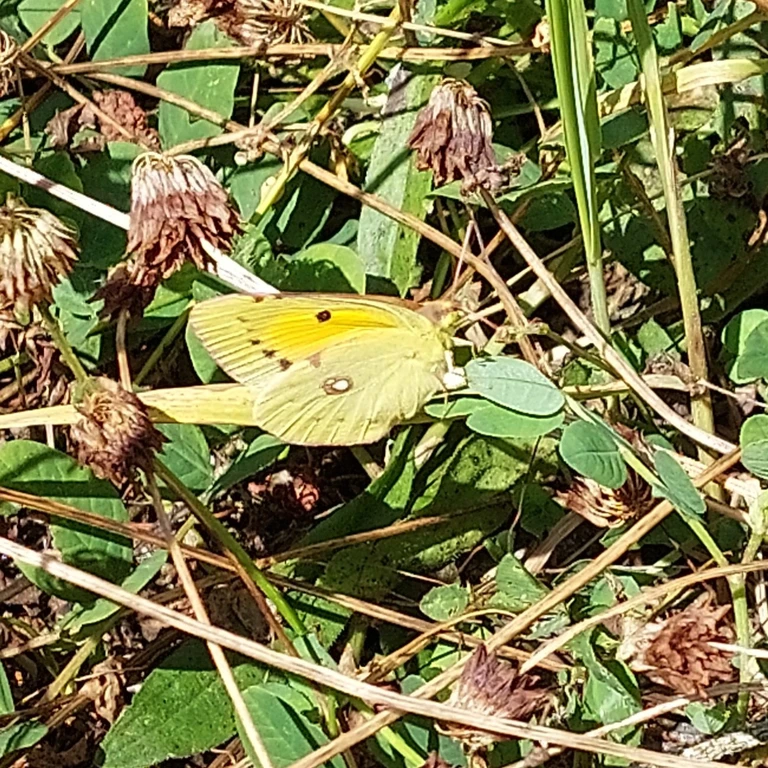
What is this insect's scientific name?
Colias croceus
